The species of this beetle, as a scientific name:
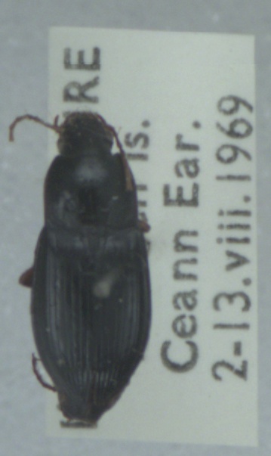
Calathus fuscipes
